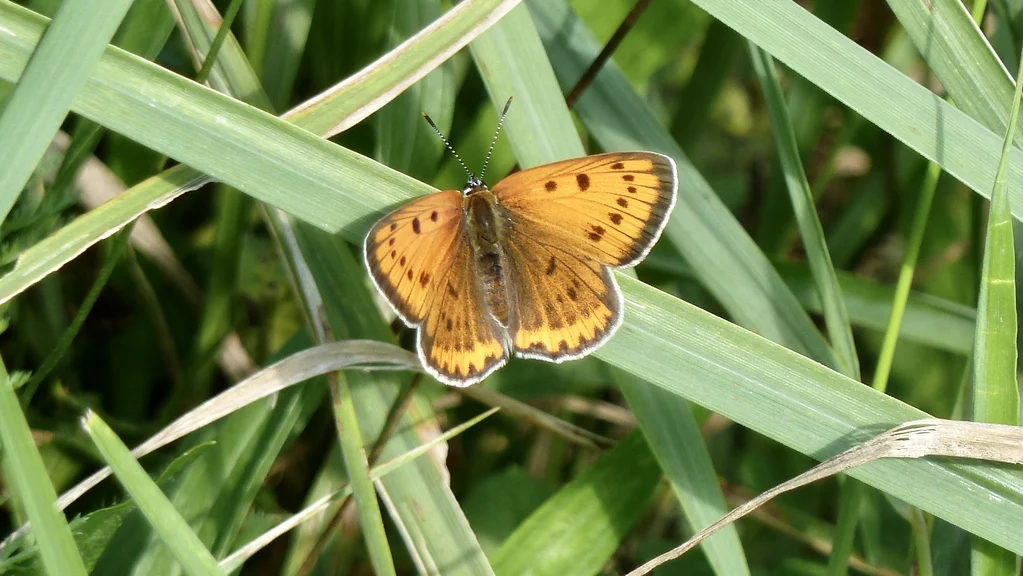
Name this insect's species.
Lycaena dispar
